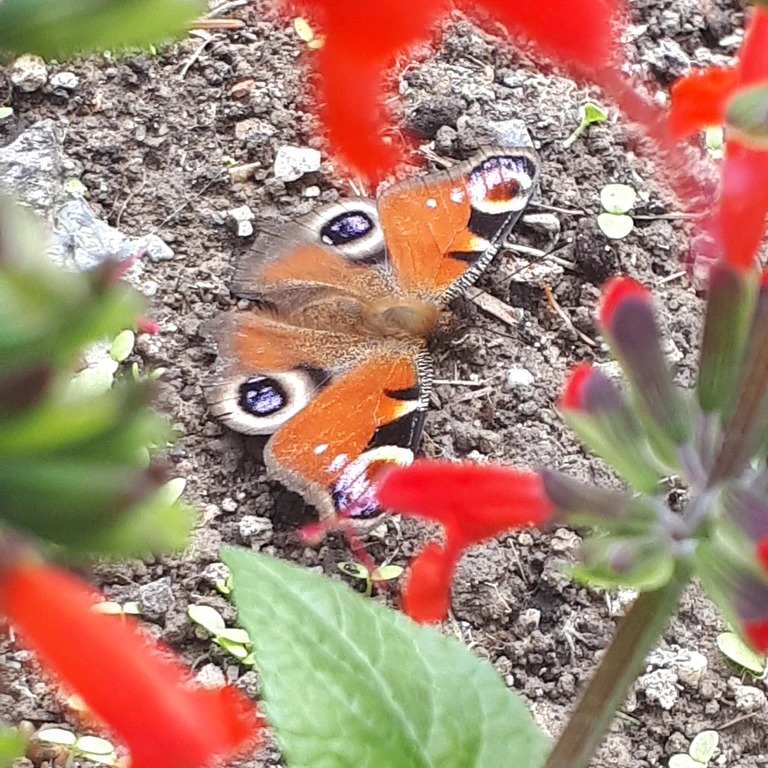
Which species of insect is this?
Aglais io
